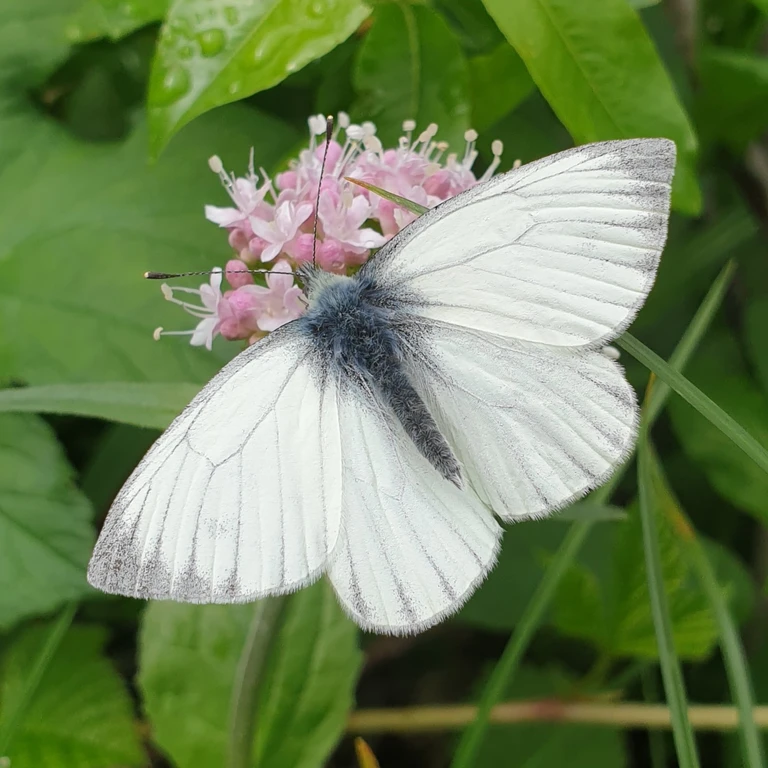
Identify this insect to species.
Pieris bryoniae
